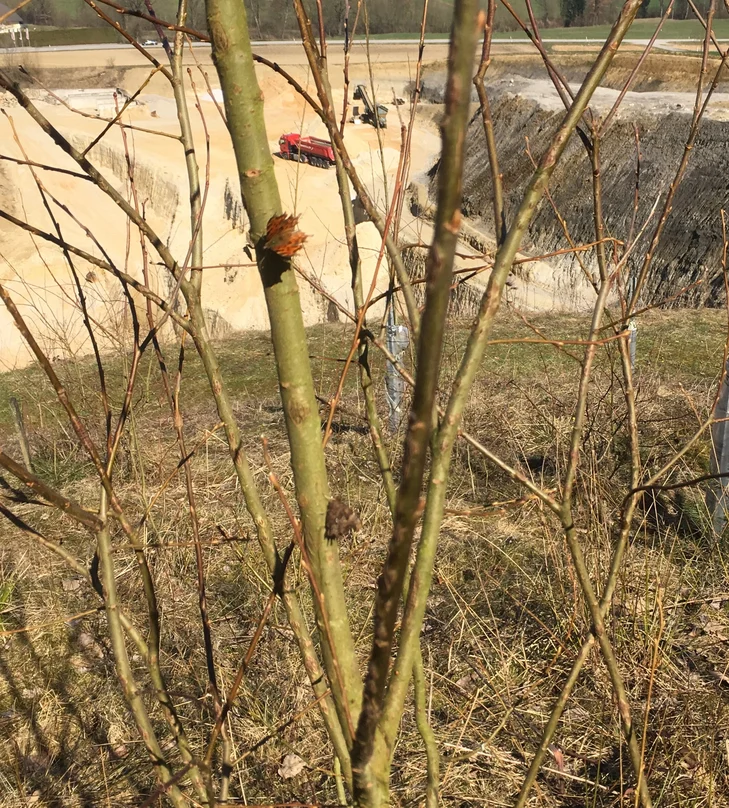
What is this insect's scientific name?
Polygonia c-album
